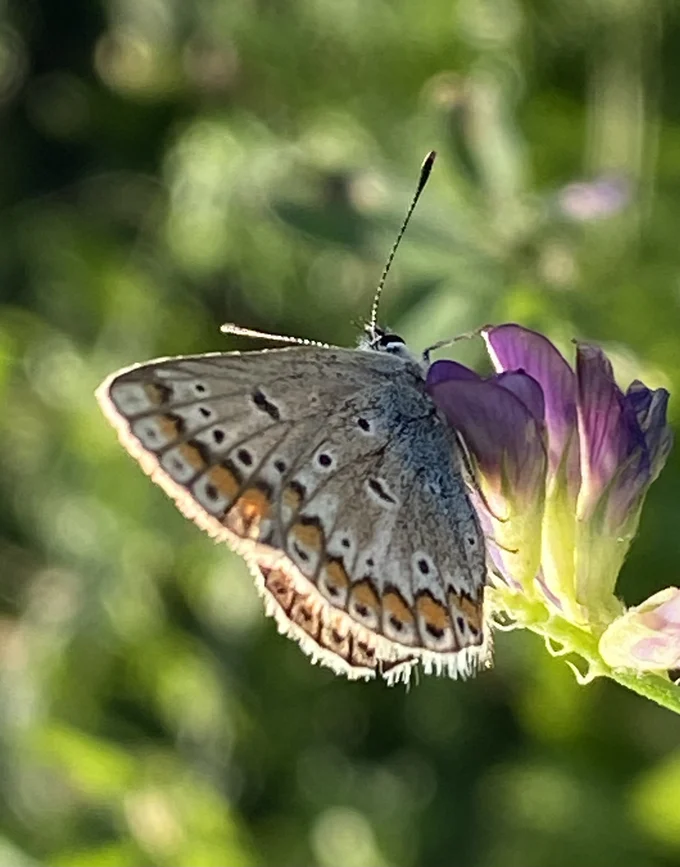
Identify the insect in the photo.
Polyommatus icarus
